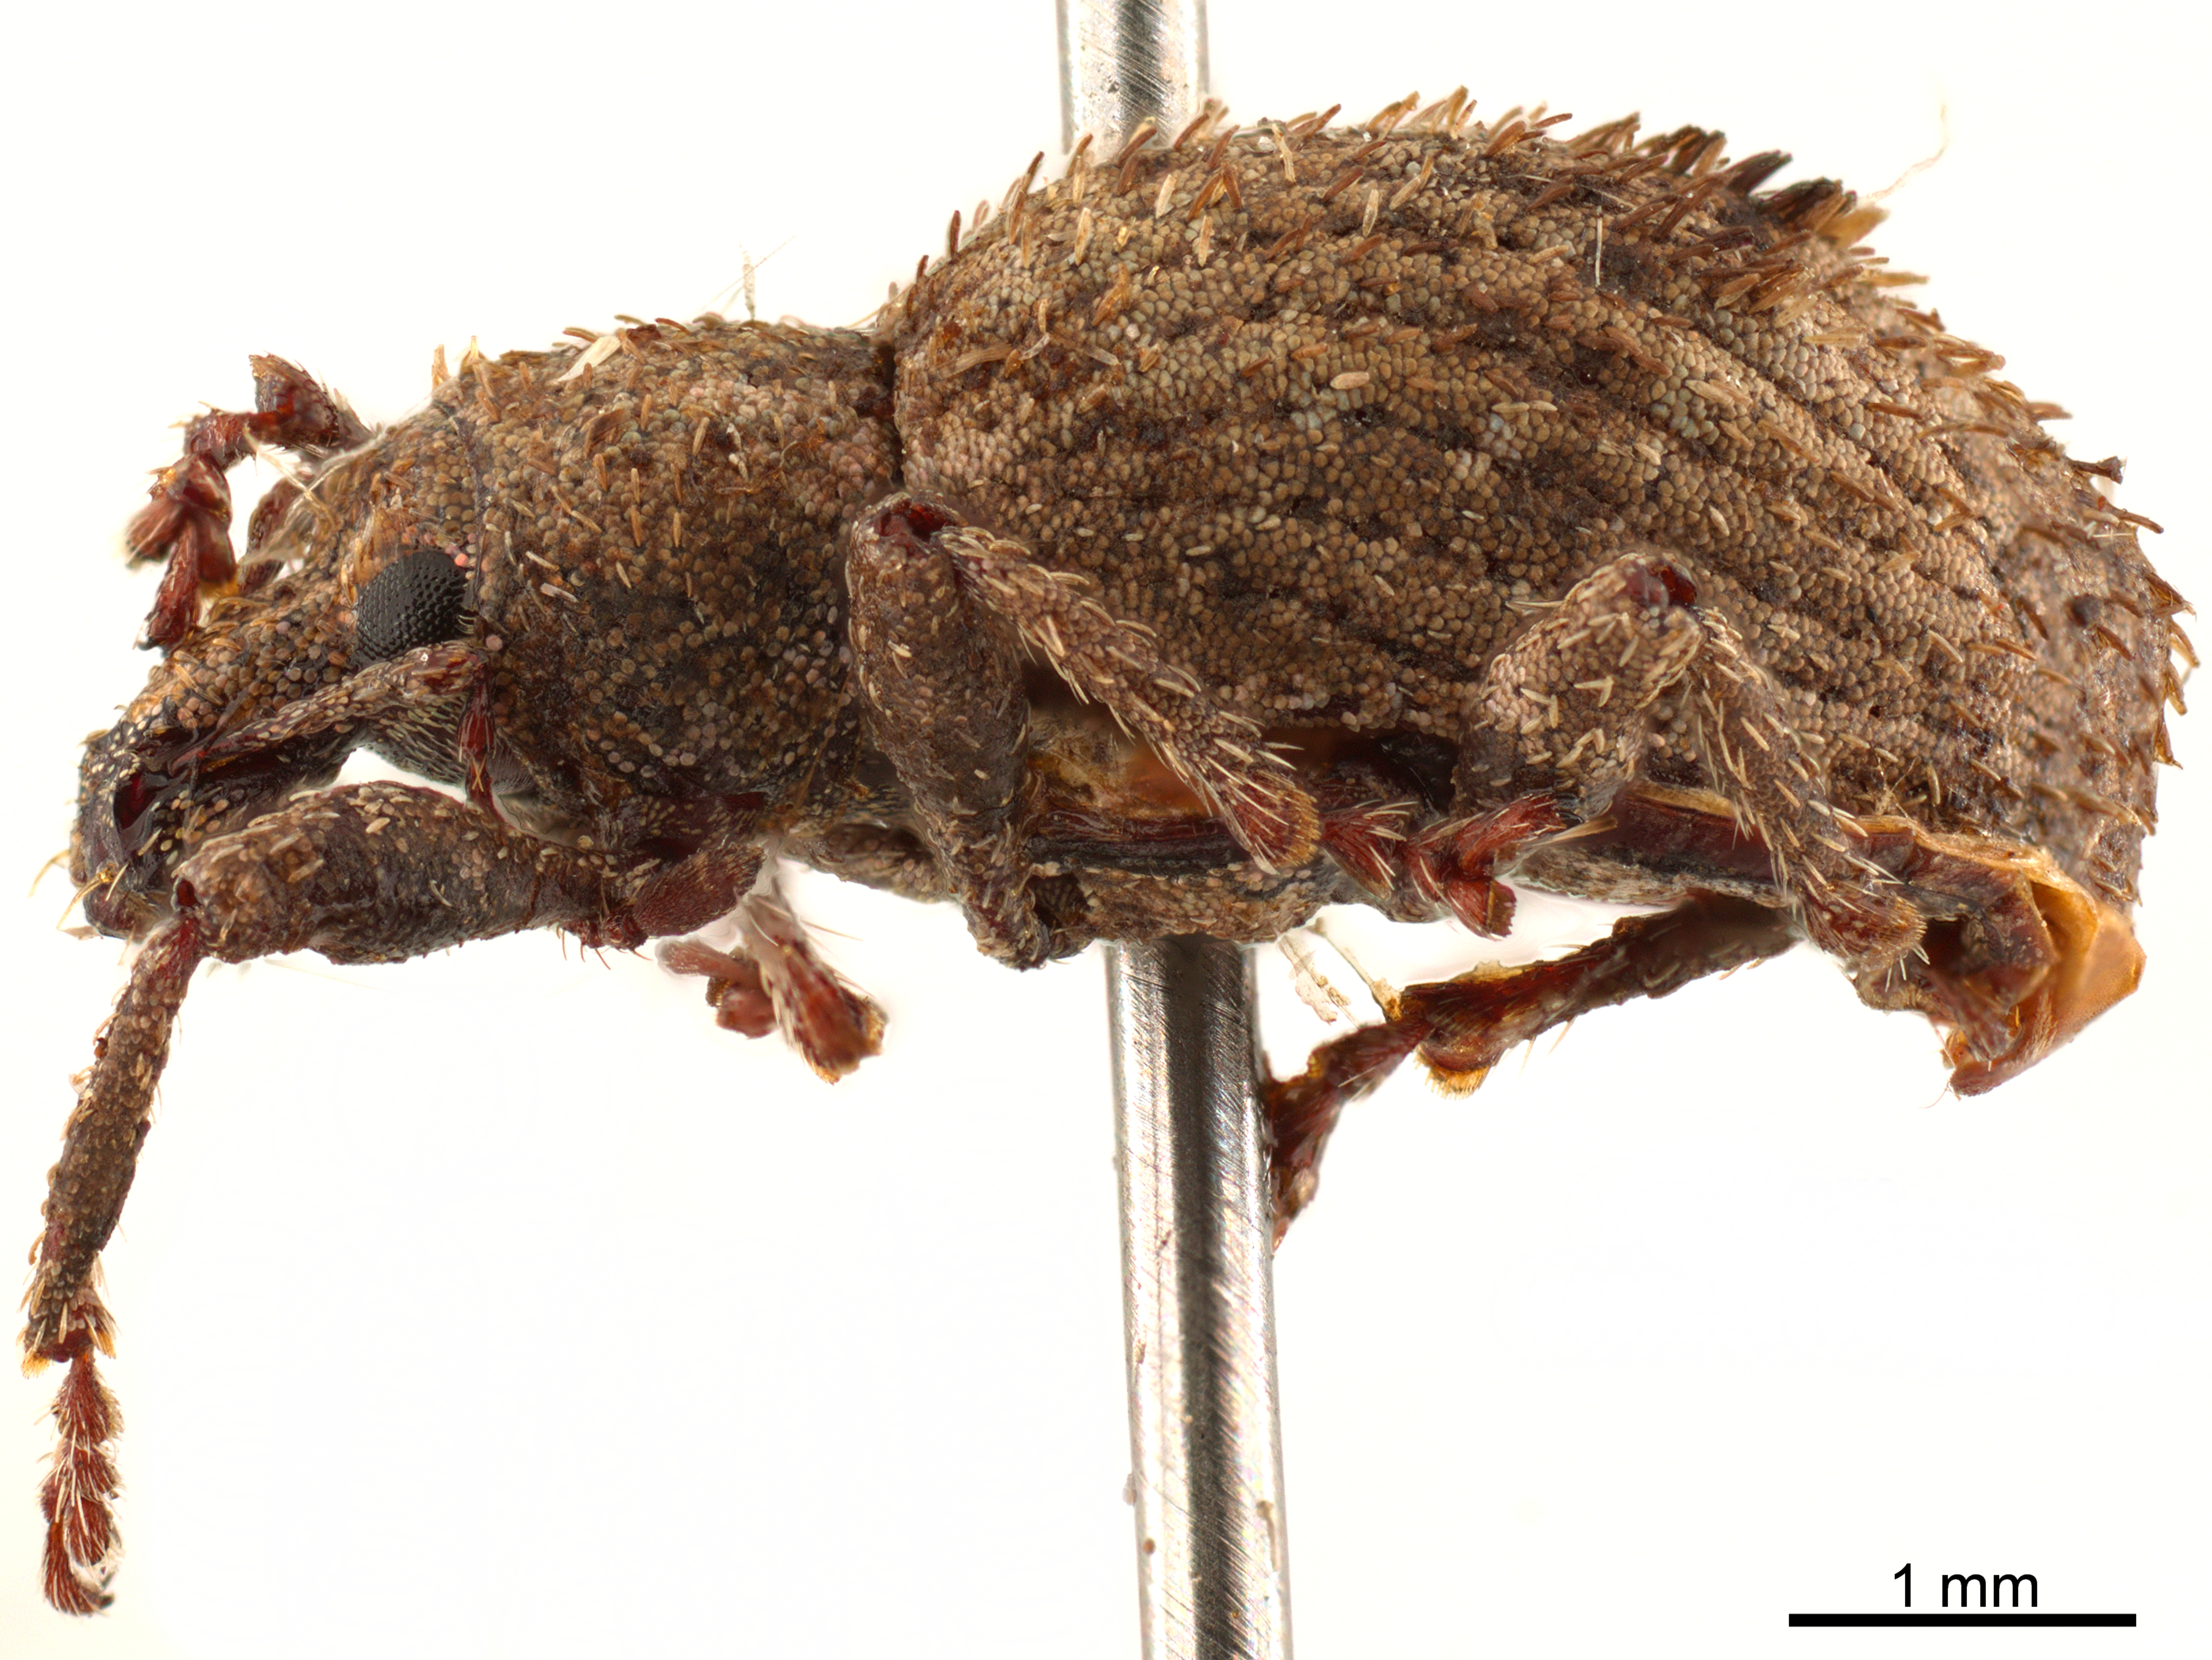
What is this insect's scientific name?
Dasydema hirtella
